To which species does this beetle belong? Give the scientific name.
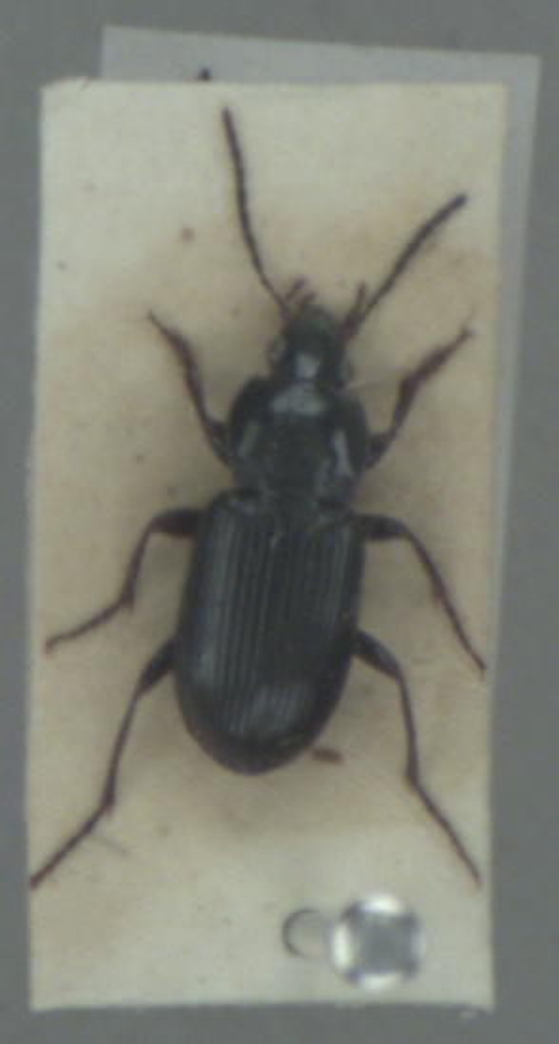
Pterostichus vernalis
